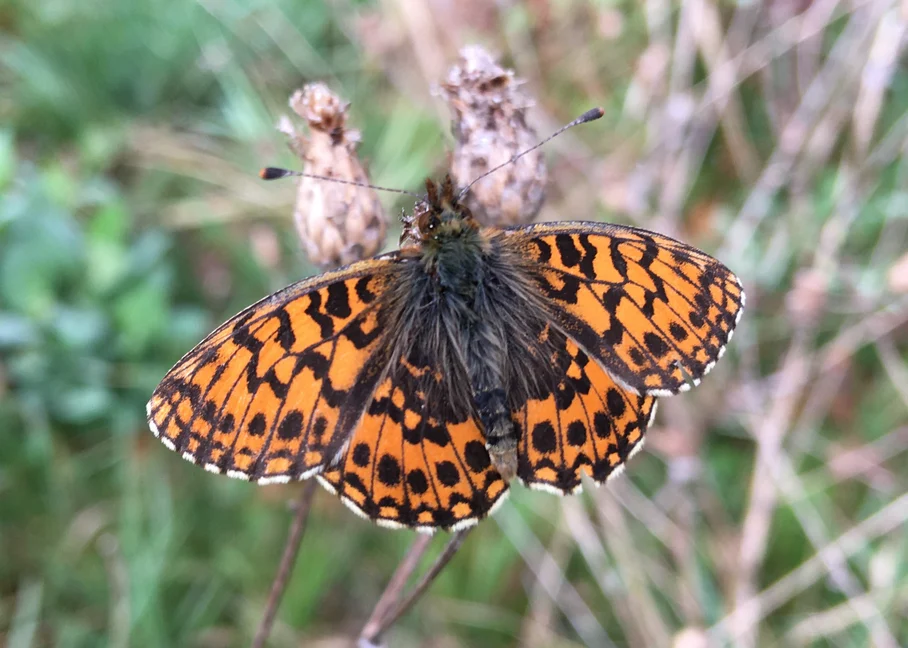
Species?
Boloria dia
